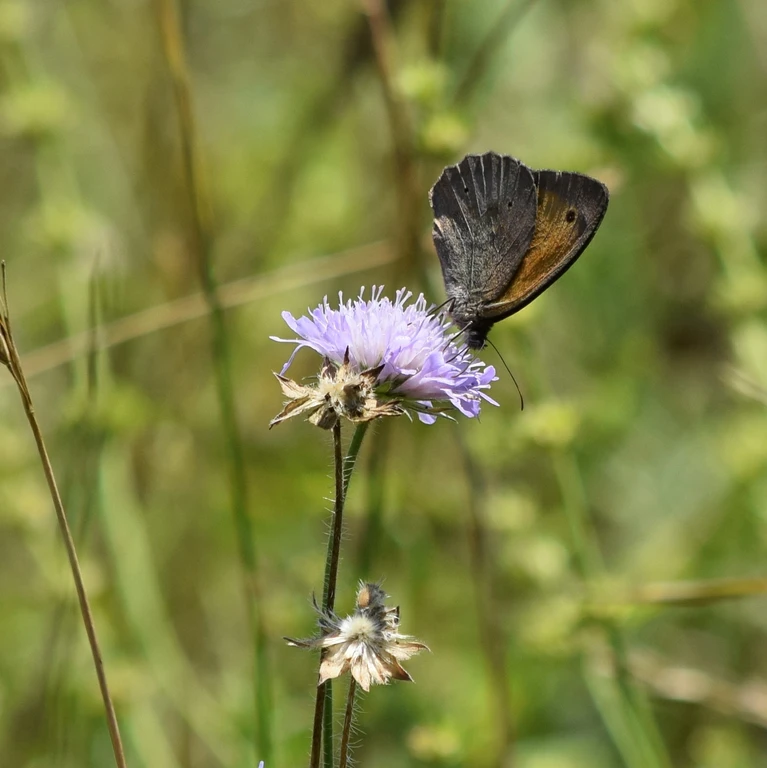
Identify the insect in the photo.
Maniola jurtina
